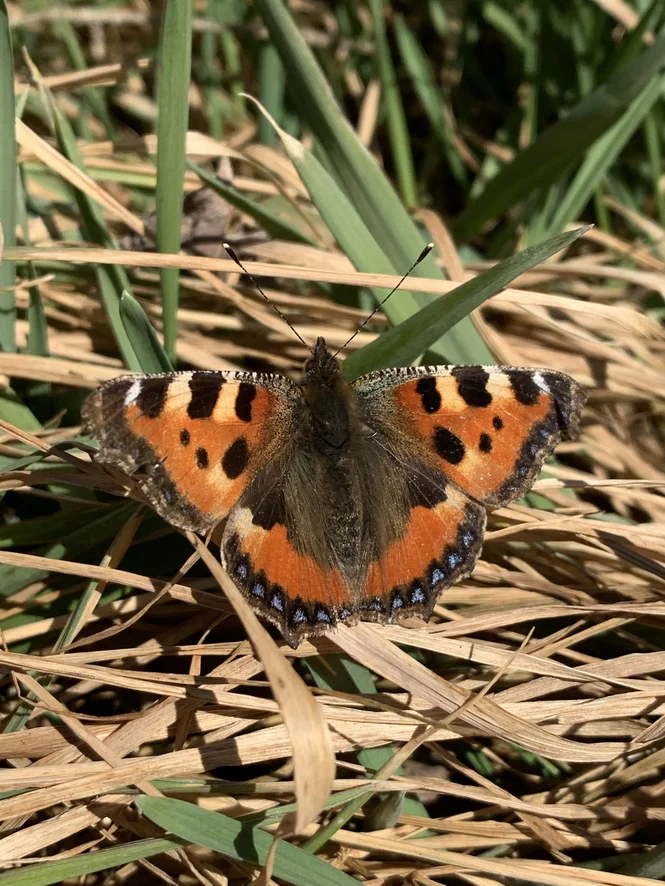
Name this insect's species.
Aglais urticae
